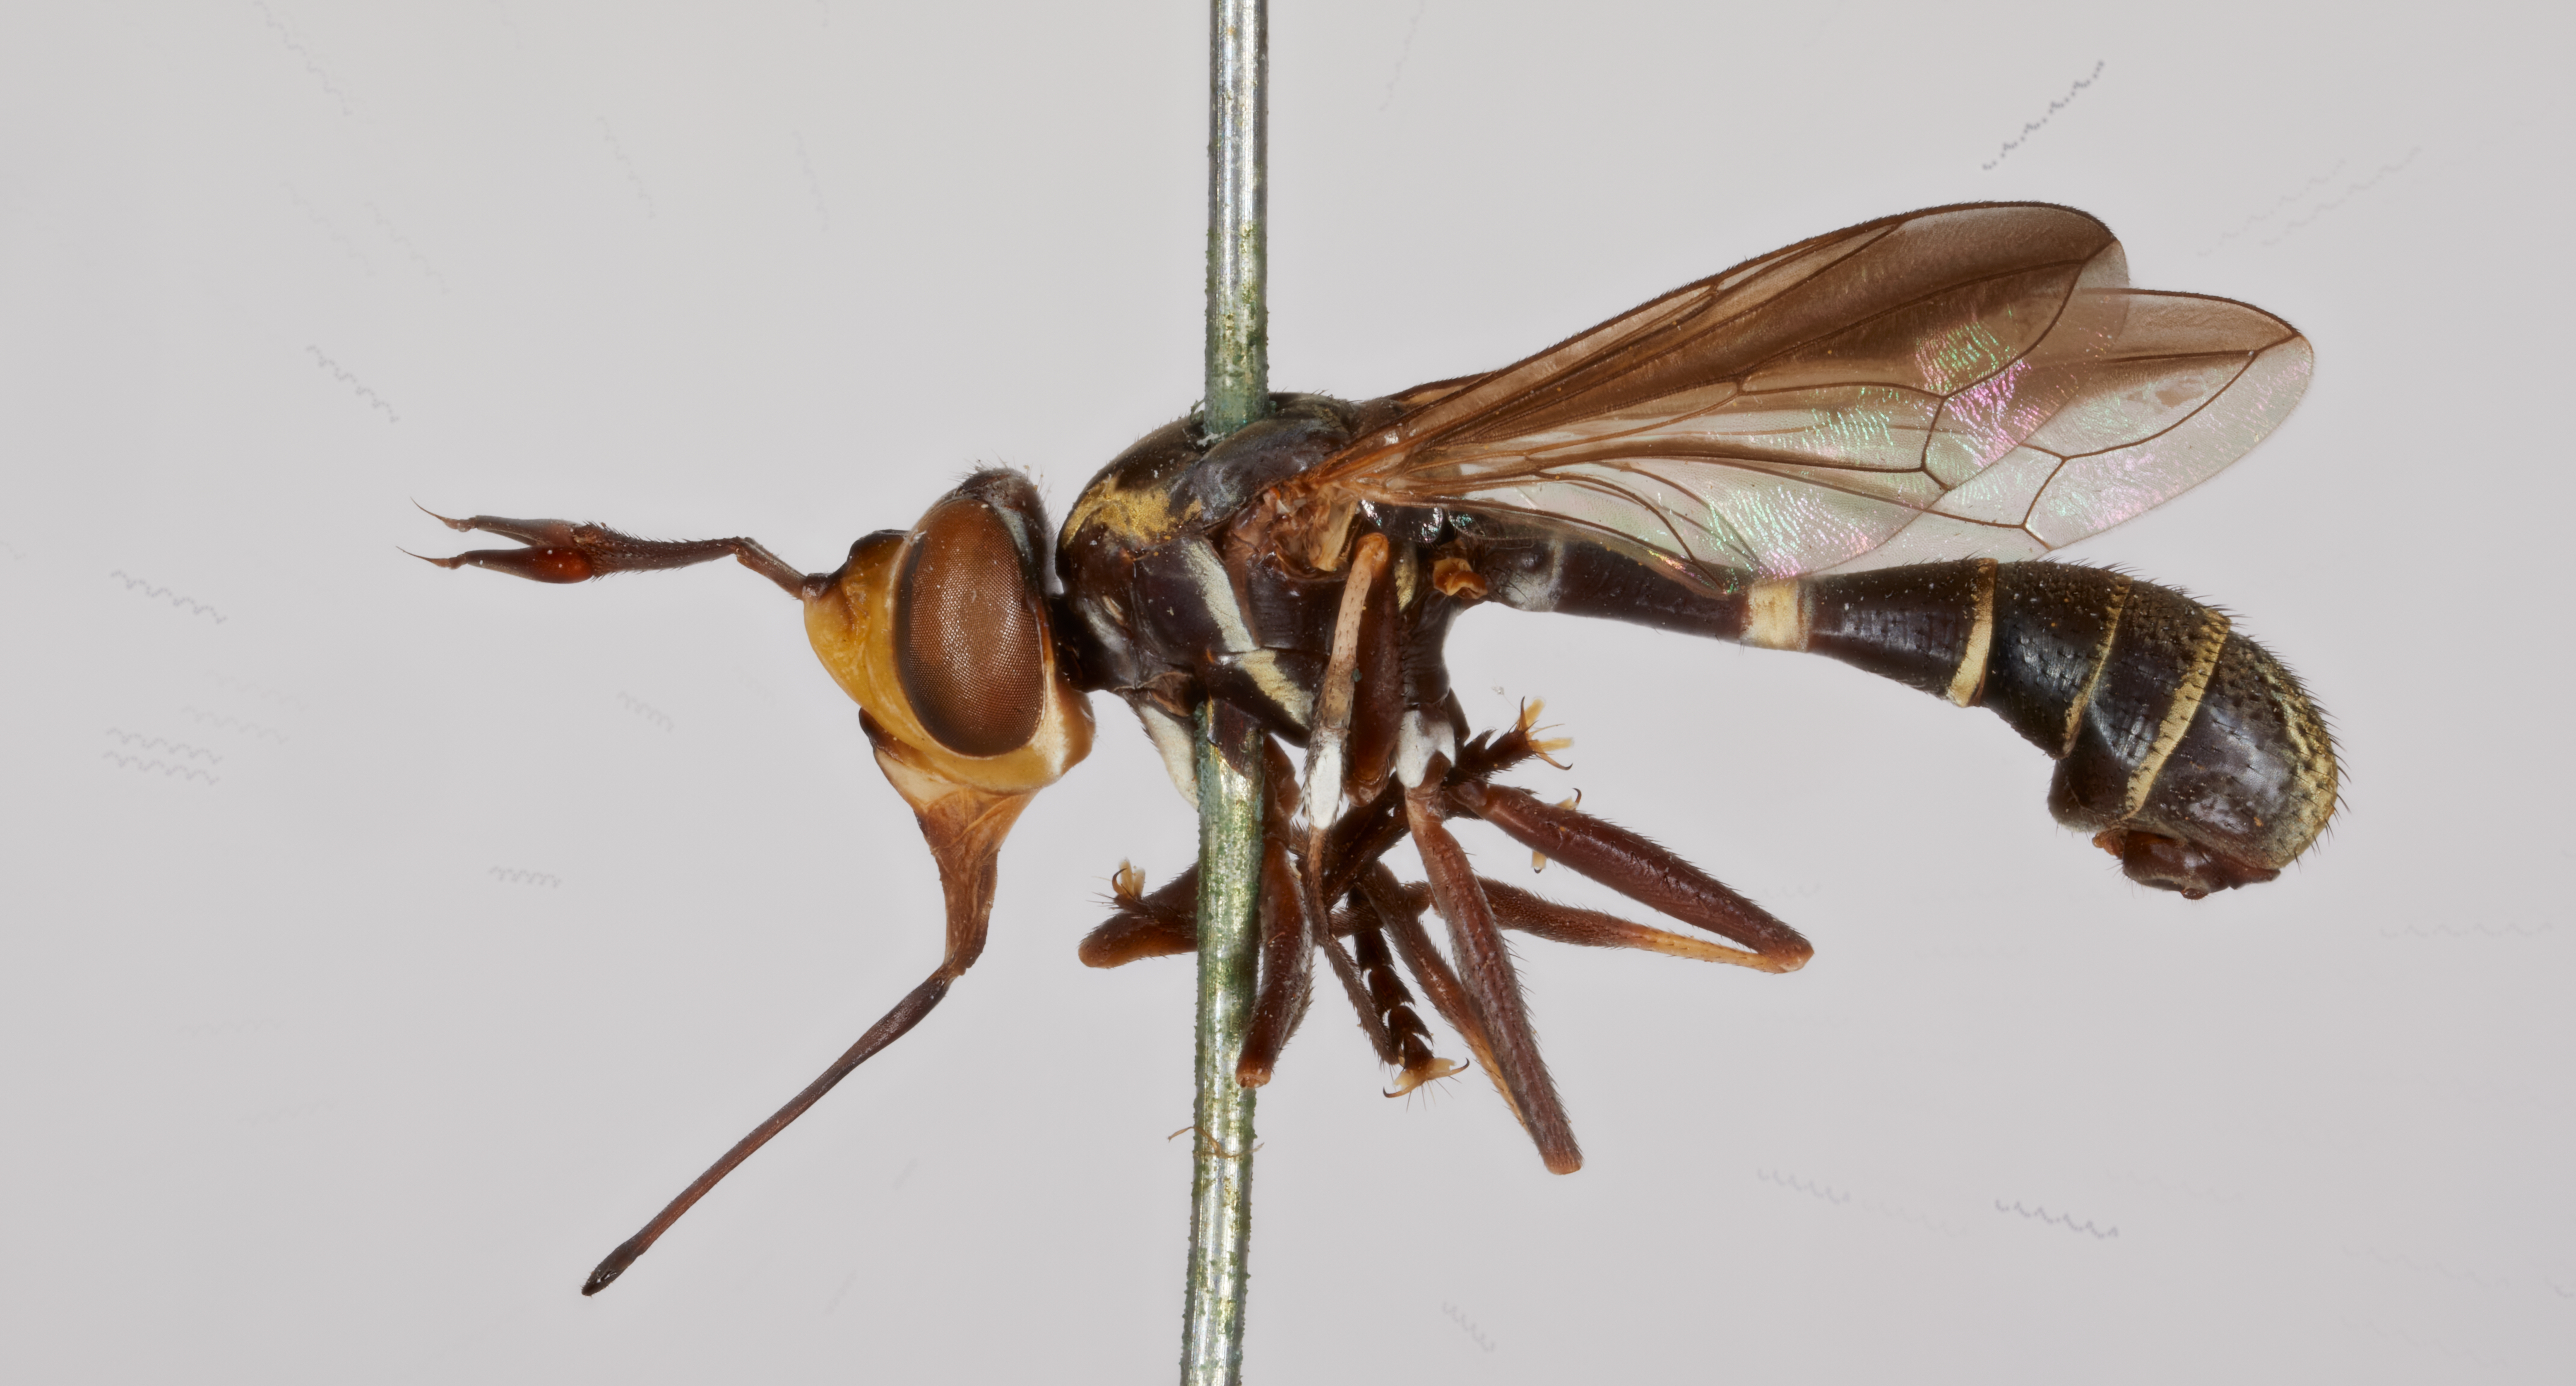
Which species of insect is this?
Conops gracilior (also Physoconops gracilior)
